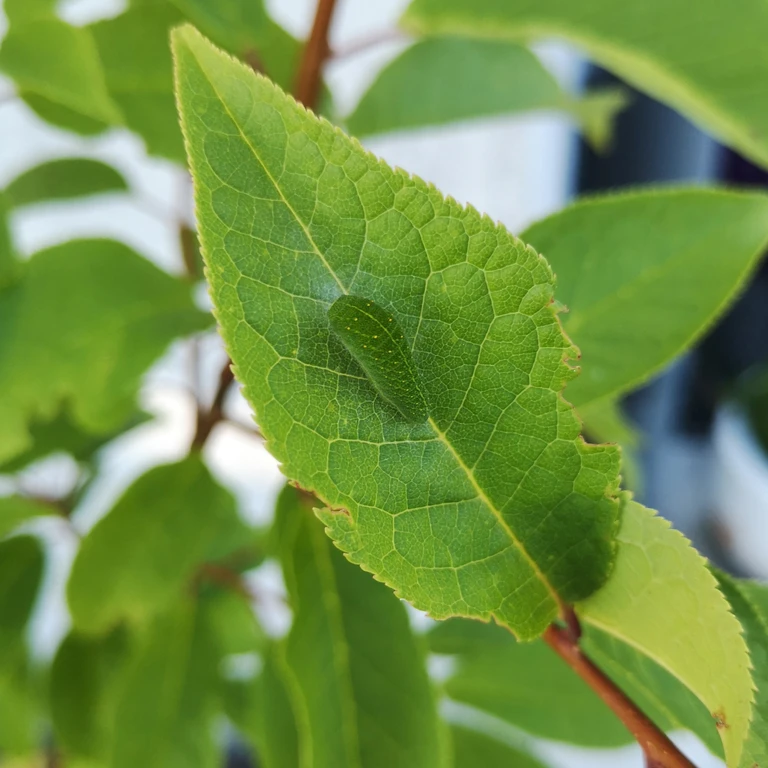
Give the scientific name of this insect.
Iphiclides podalirius
